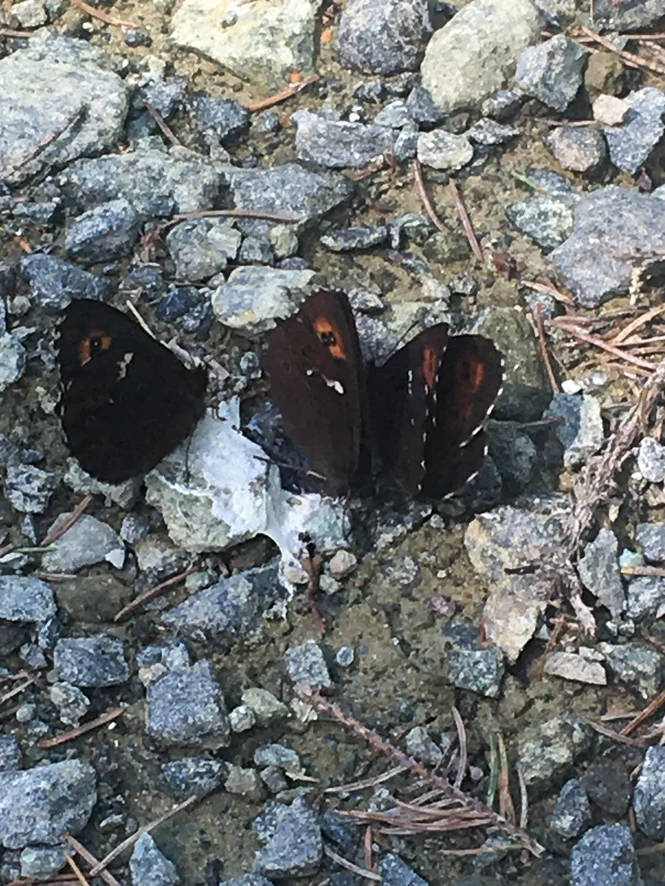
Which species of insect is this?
Erebia ligea
